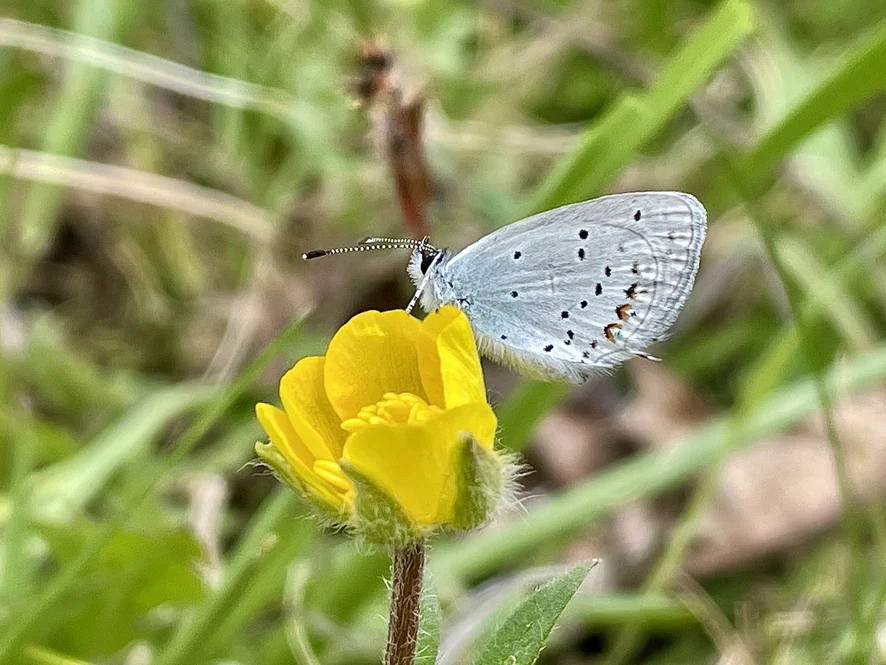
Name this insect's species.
Cupido argiades (also Elkalyce argiades)
